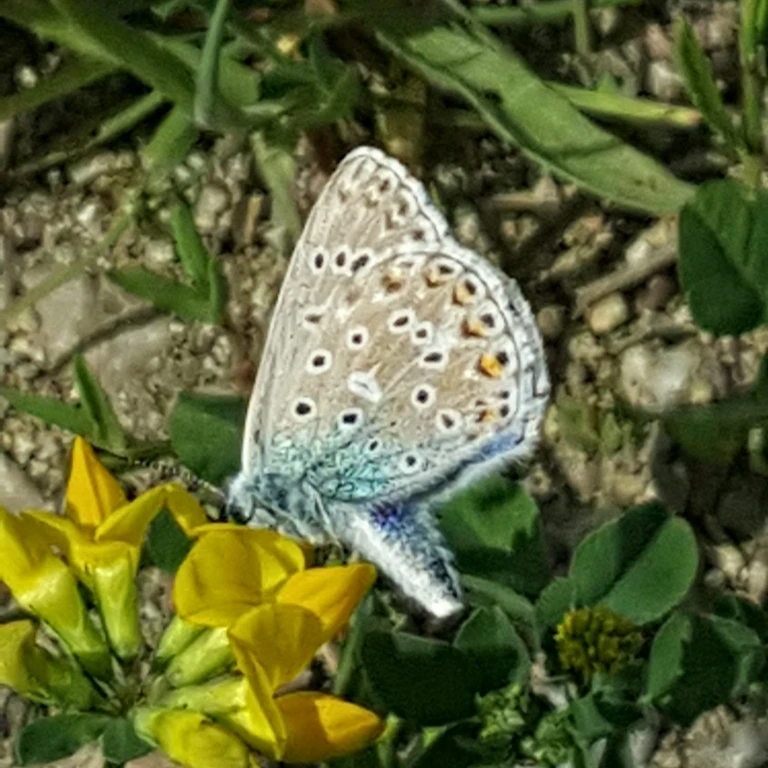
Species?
Polyommatus icarus
